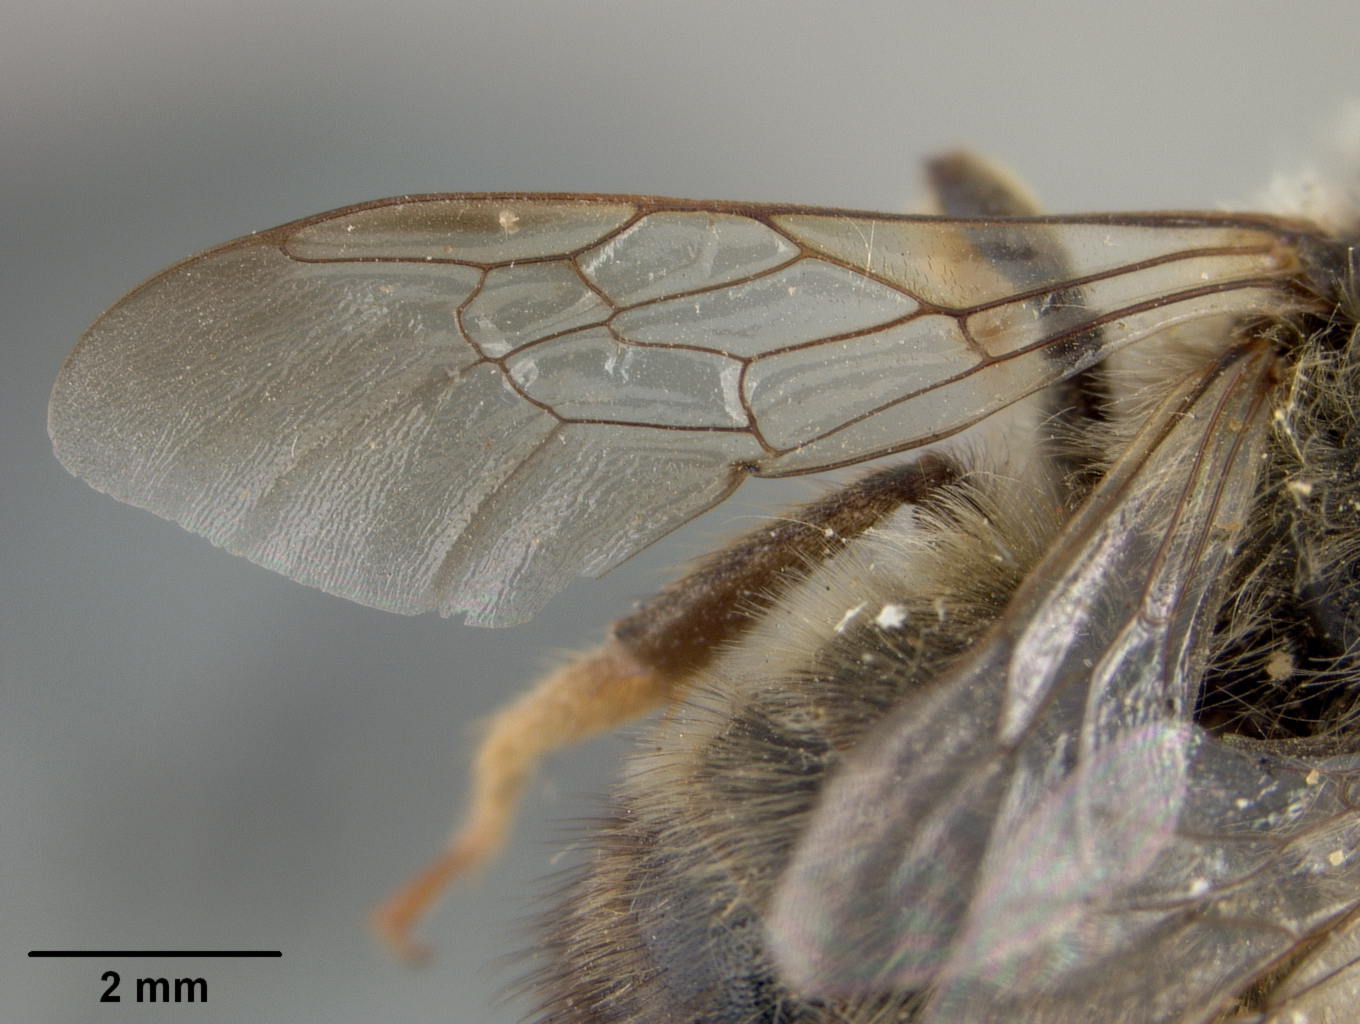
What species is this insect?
Megachile pamirensis
